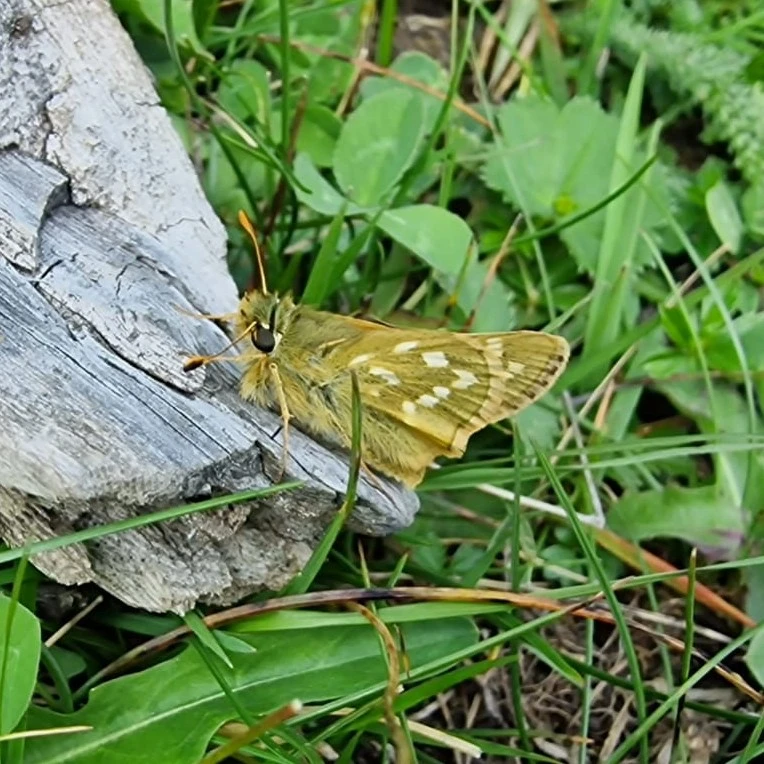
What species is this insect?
Hesperia comma
